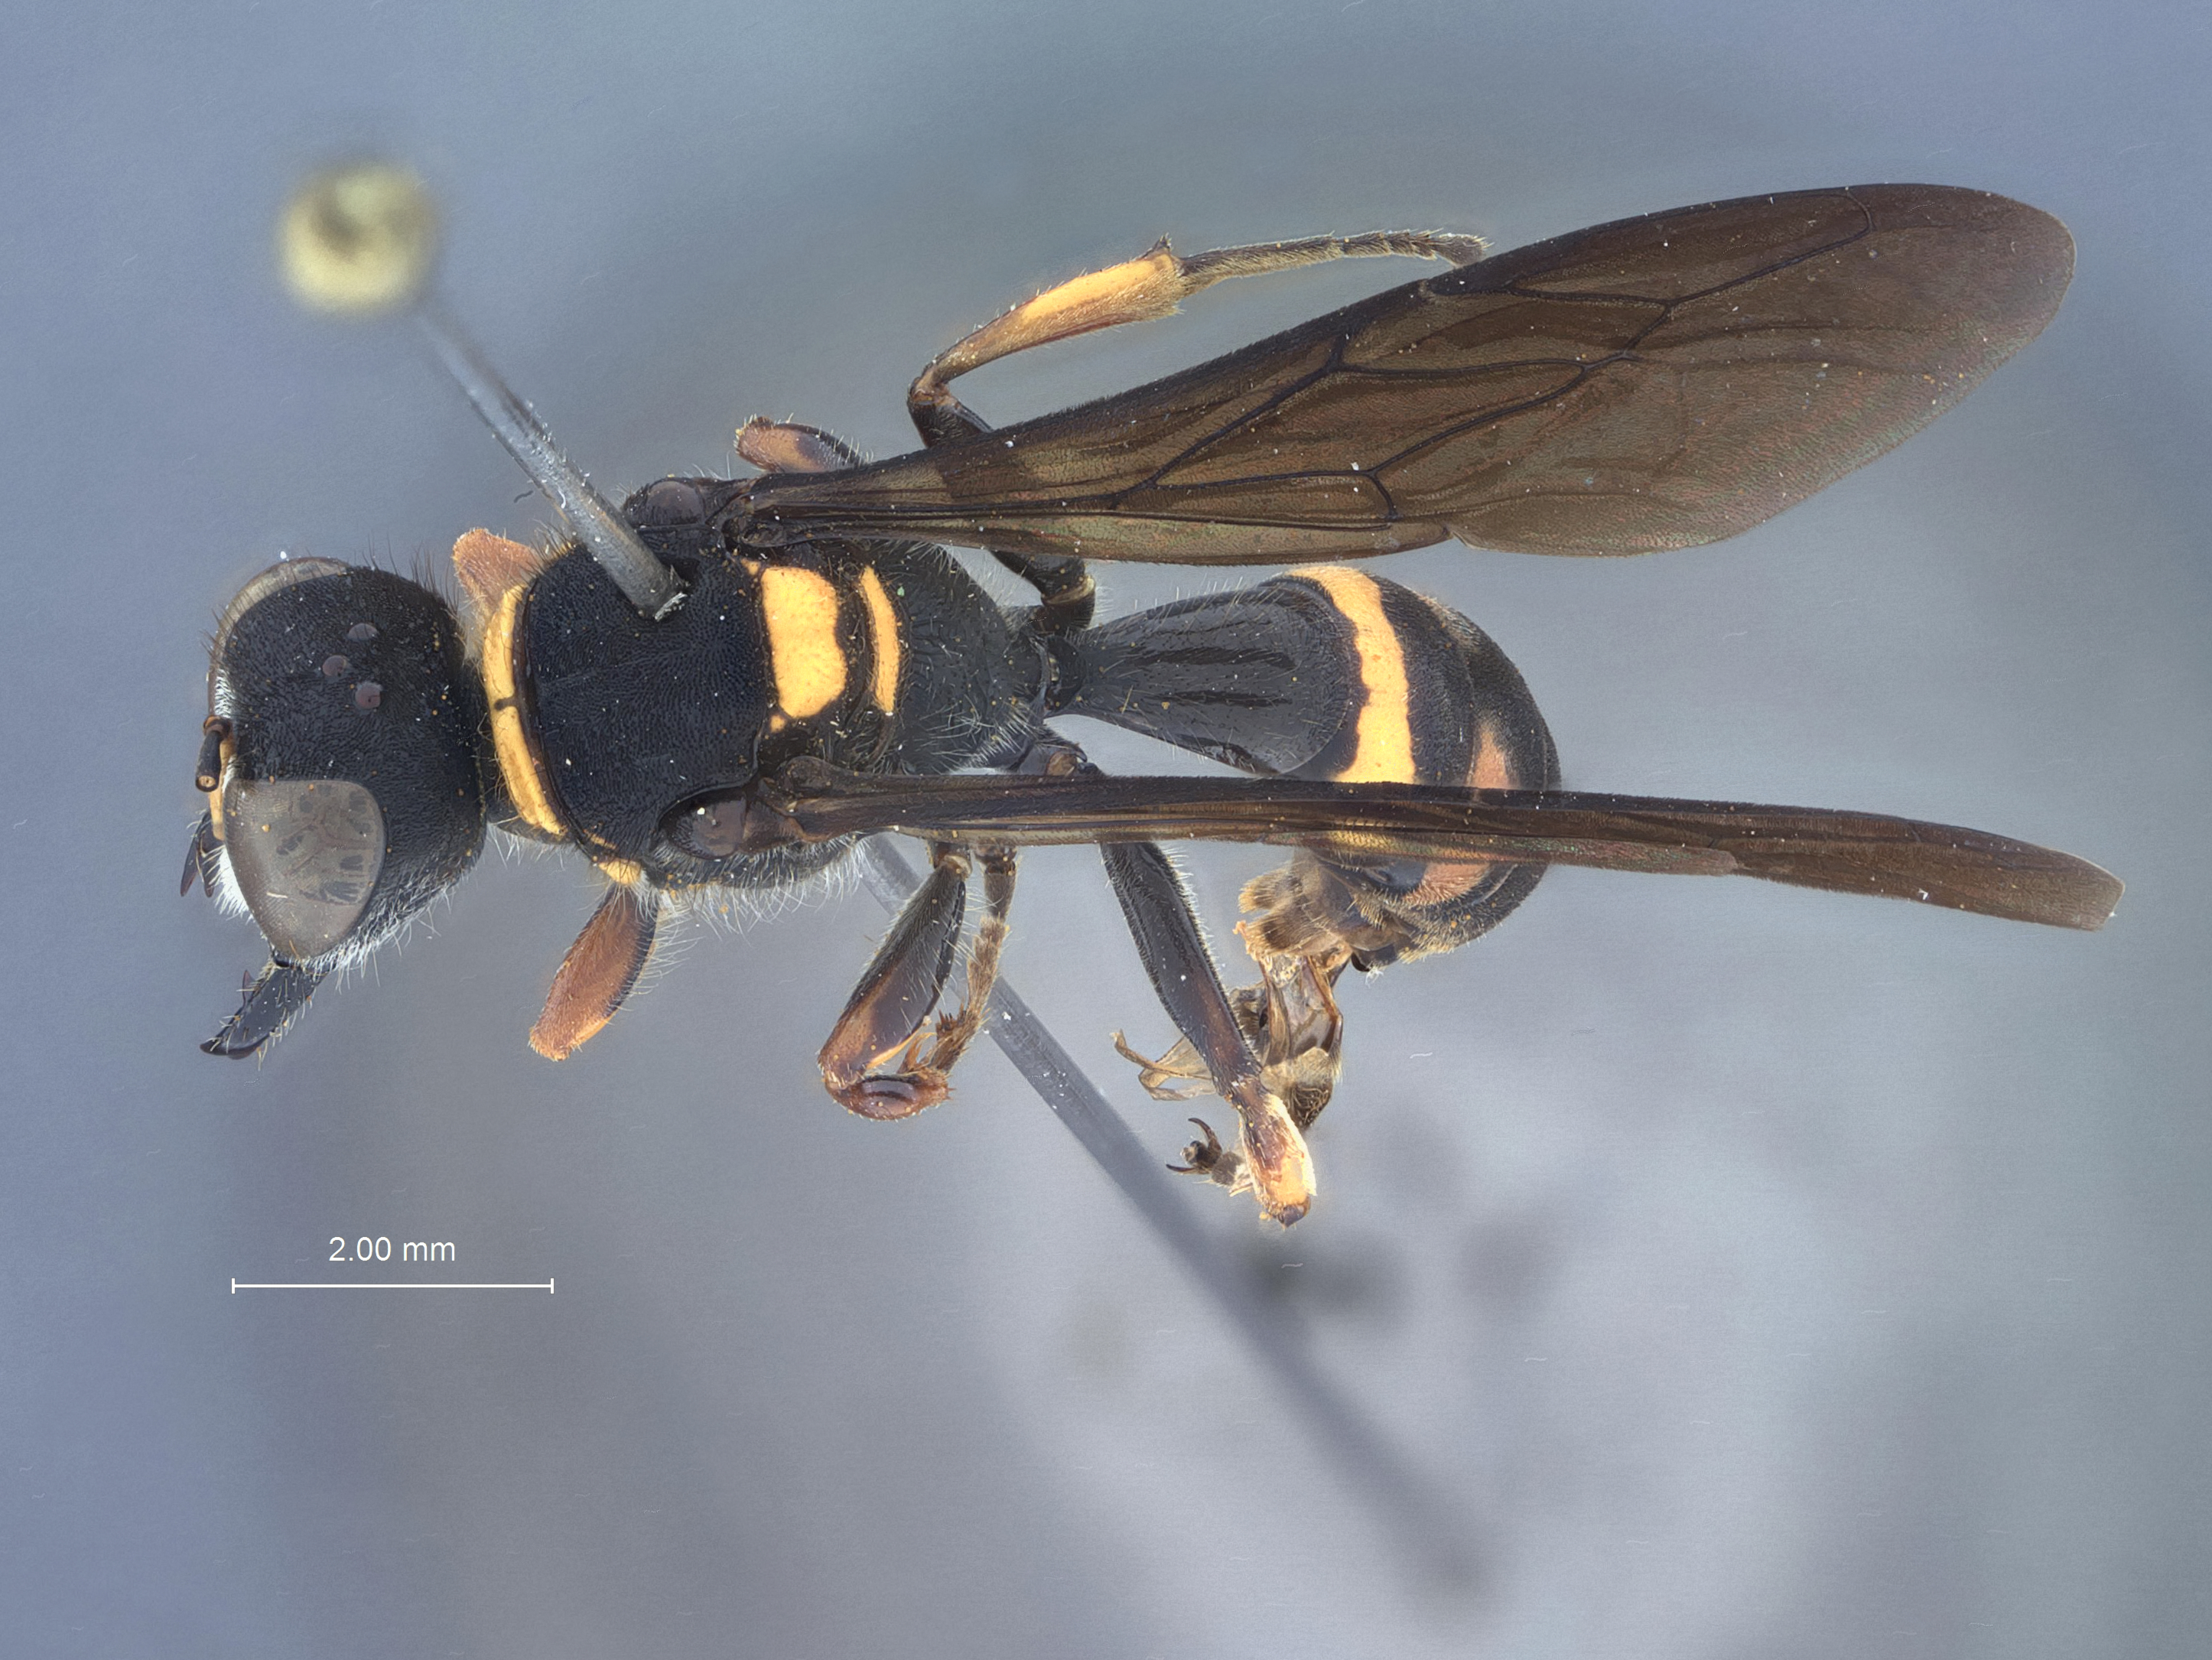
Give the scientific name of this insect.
Ectemnius melanotarsis
